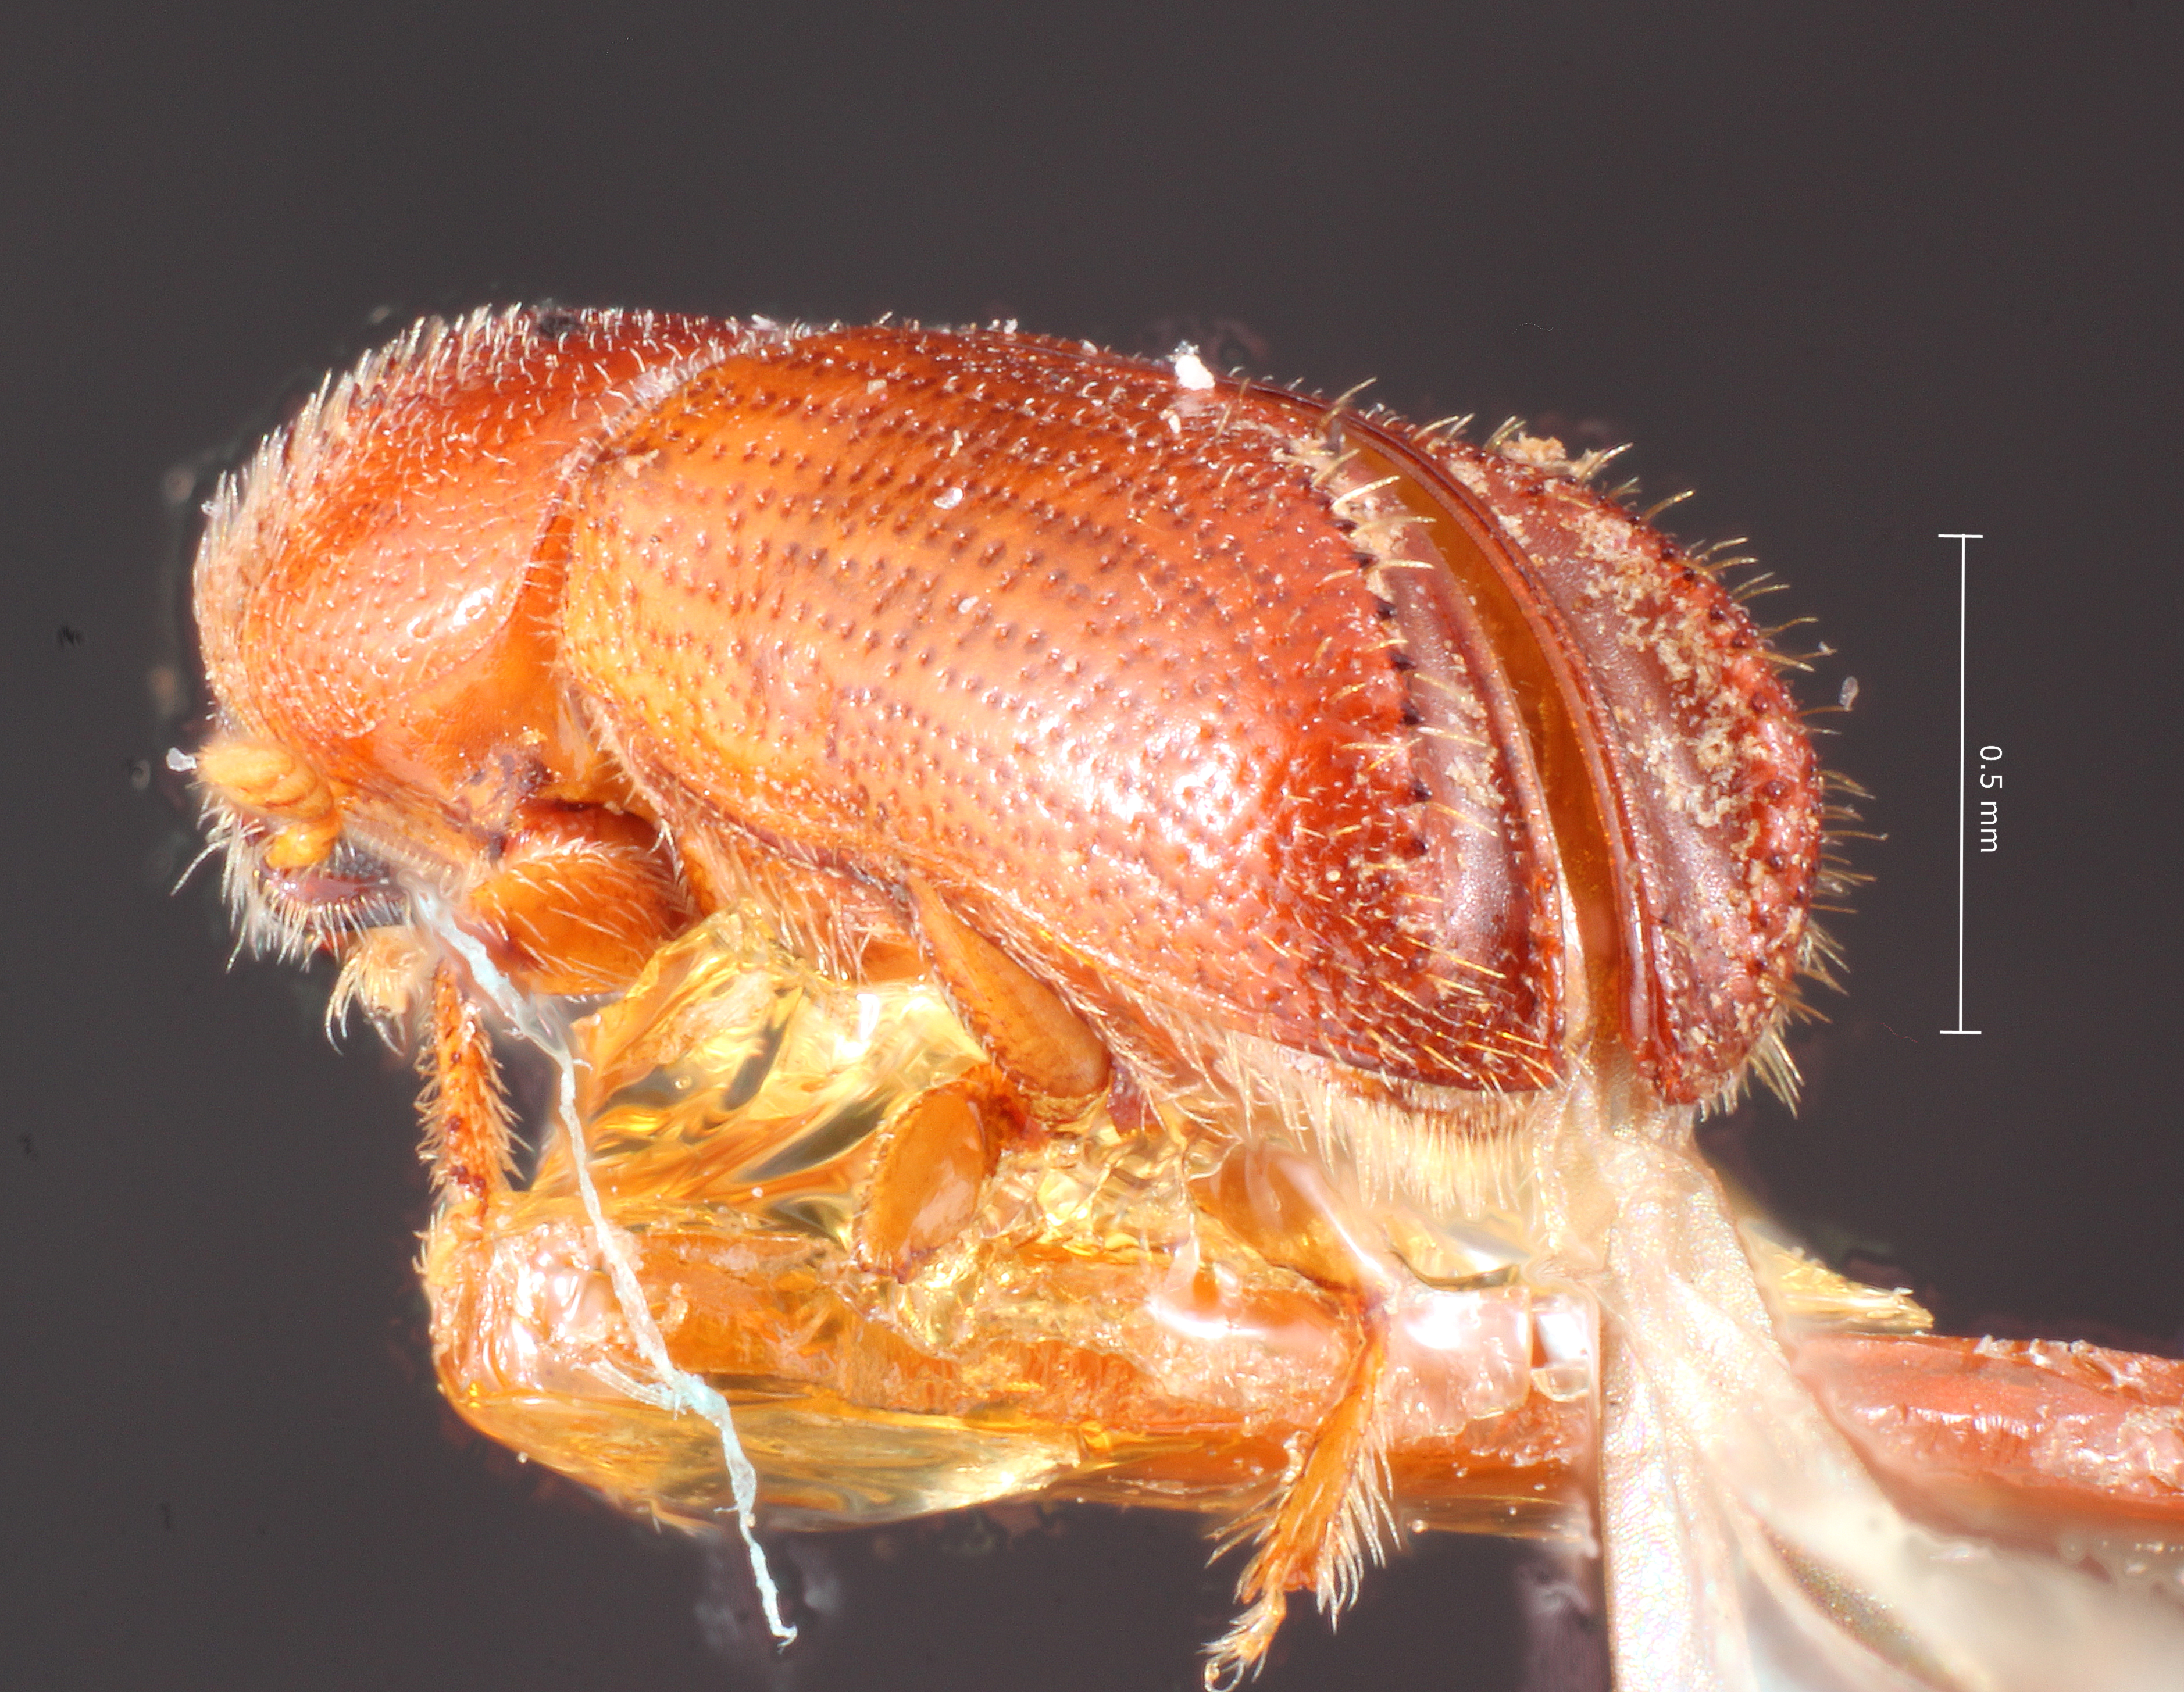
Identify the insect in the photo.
Pityophthorus bassetti
